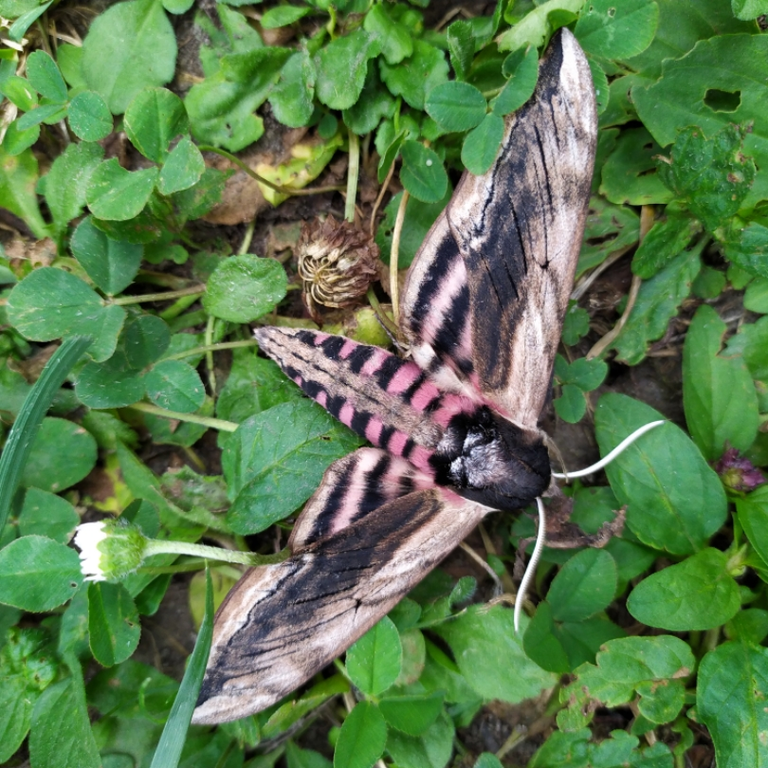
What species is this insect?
Sphinx ligustri
